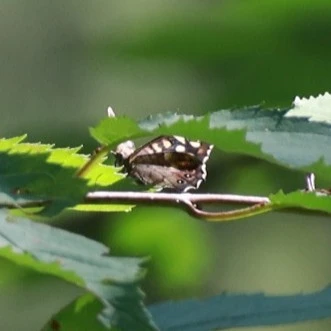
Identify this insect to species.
Pararge aegeria
